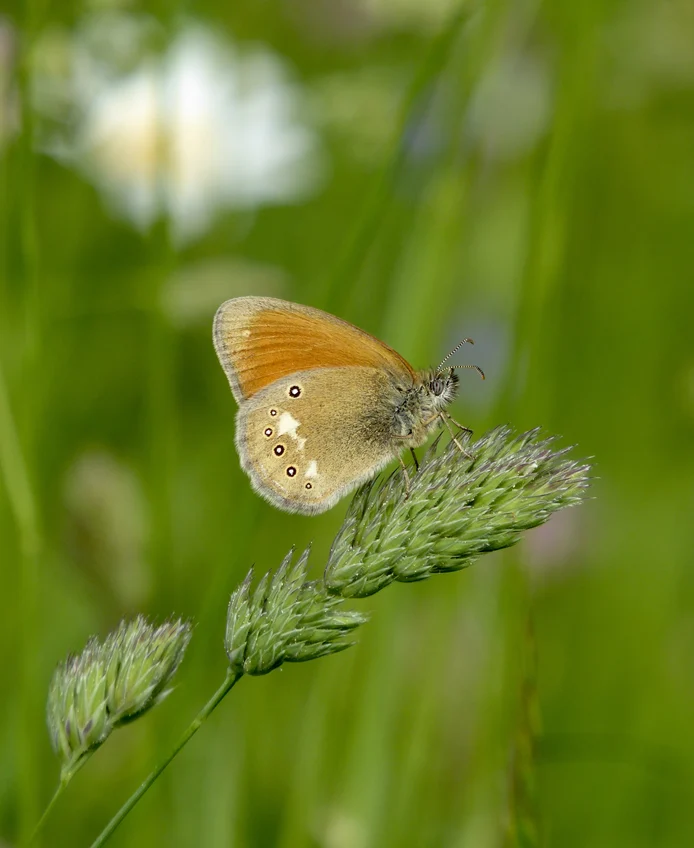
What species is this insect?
Coenonympha glycerion (also Coenonympha iphis)
